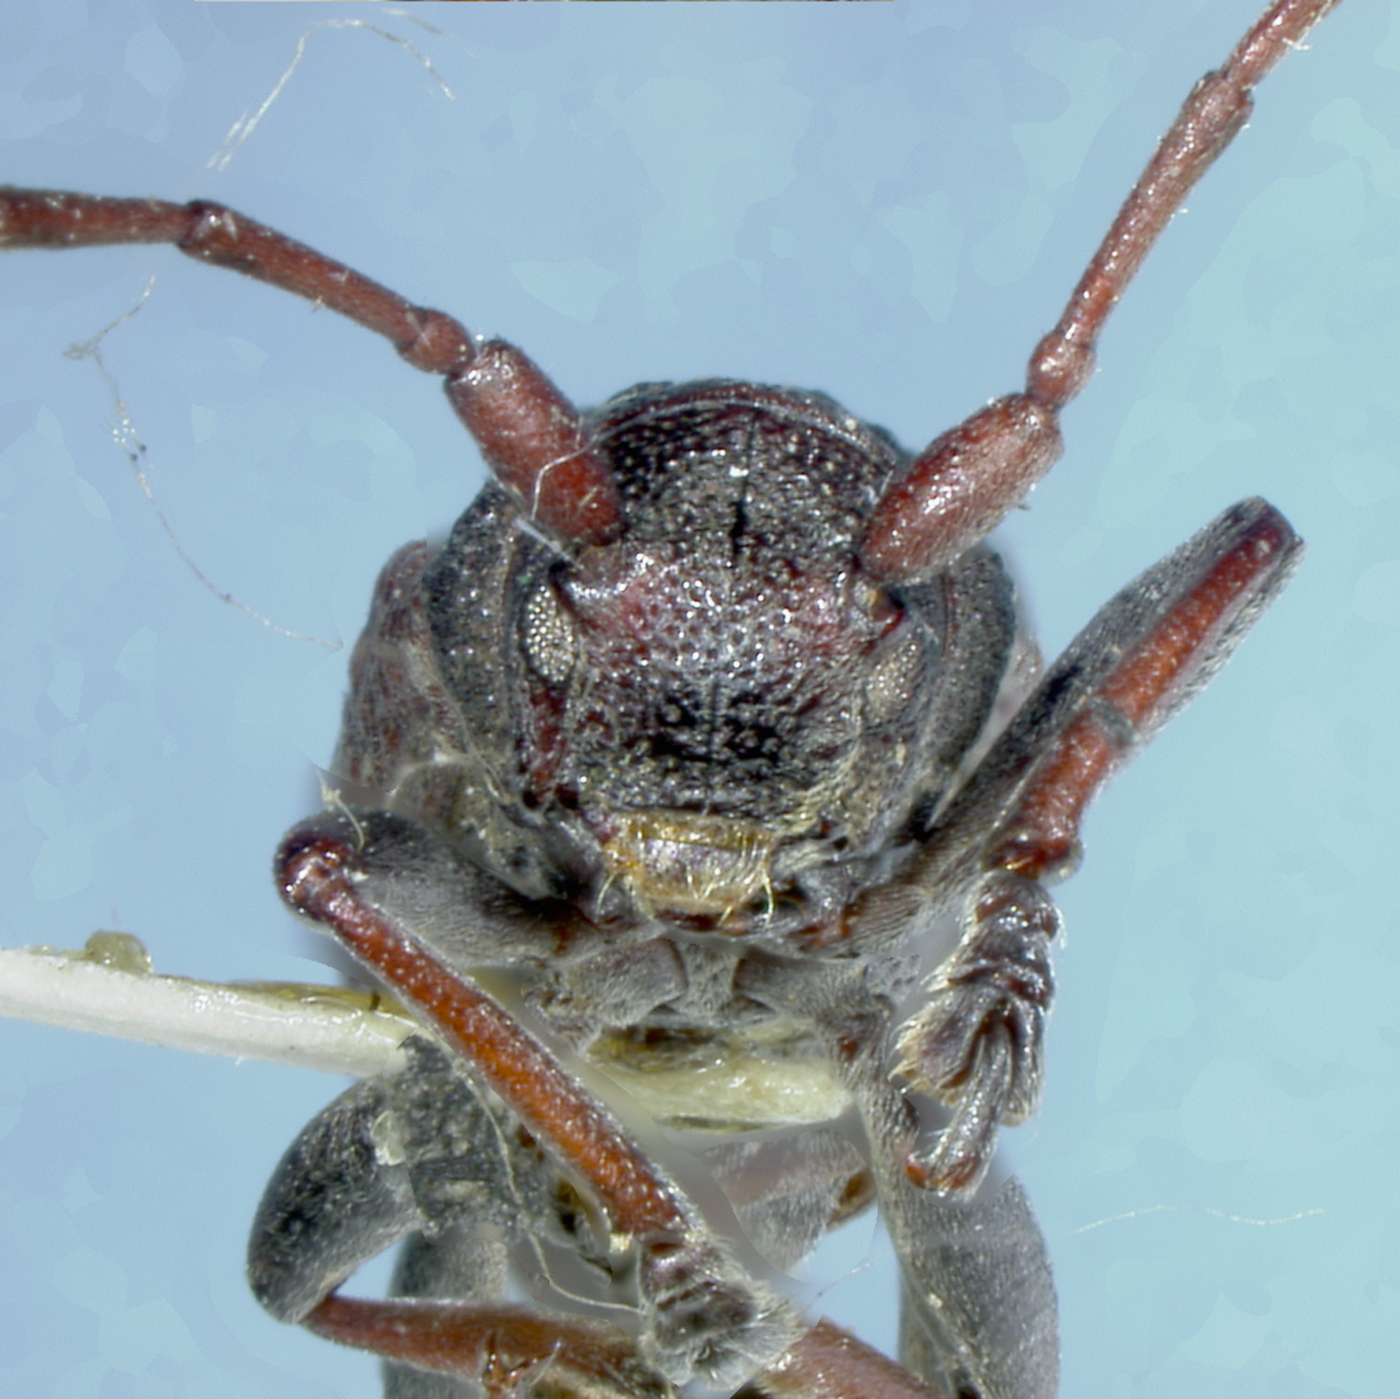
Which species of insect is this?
Anxylotoles caudatus
